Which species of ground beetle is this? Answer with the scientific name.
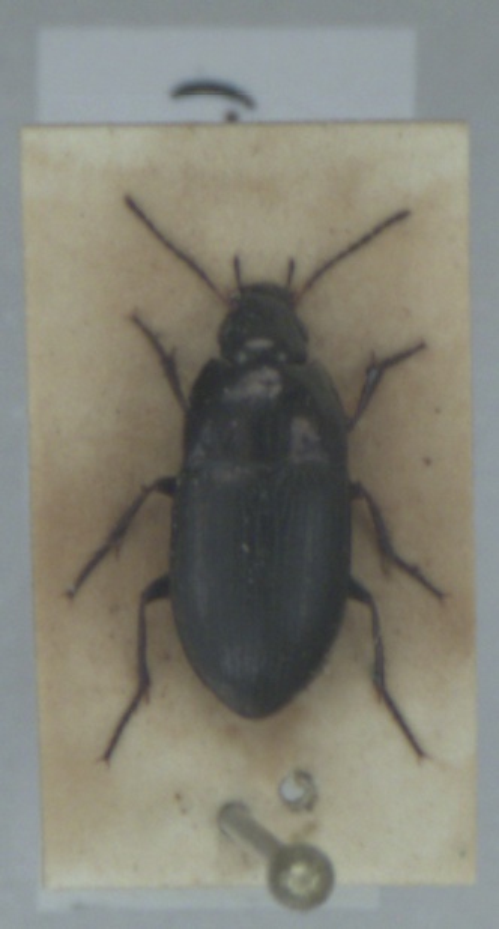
Amara communis
